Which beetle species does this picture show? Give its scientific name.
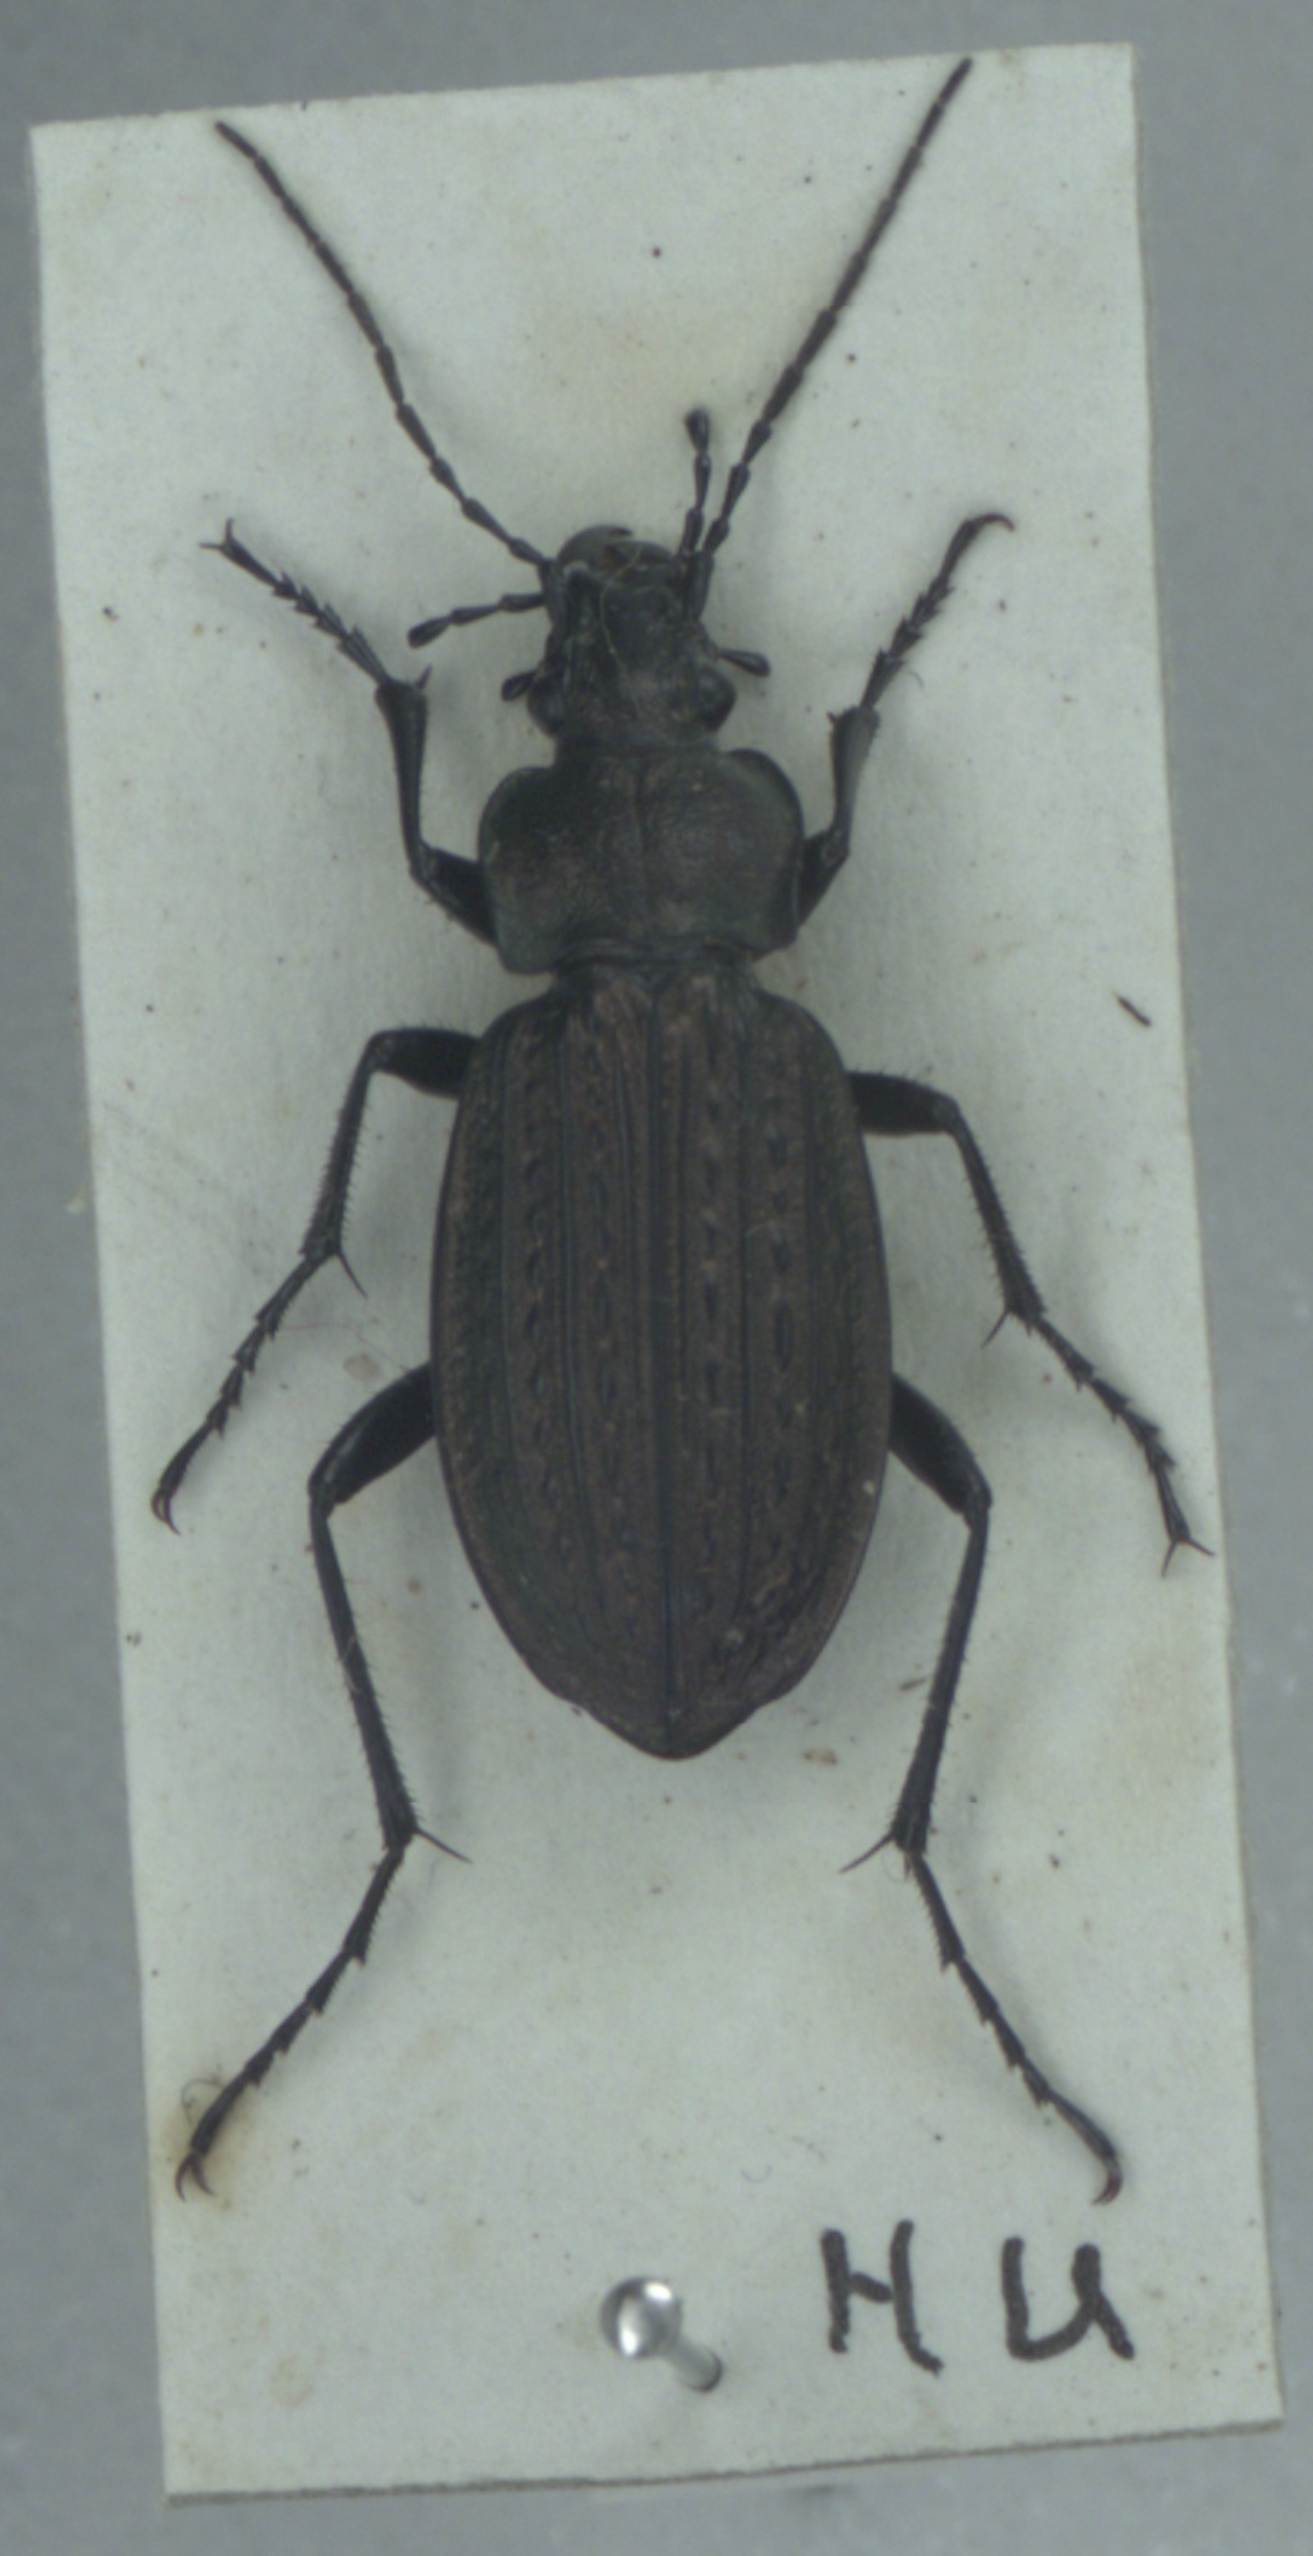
Carabus granulatus
